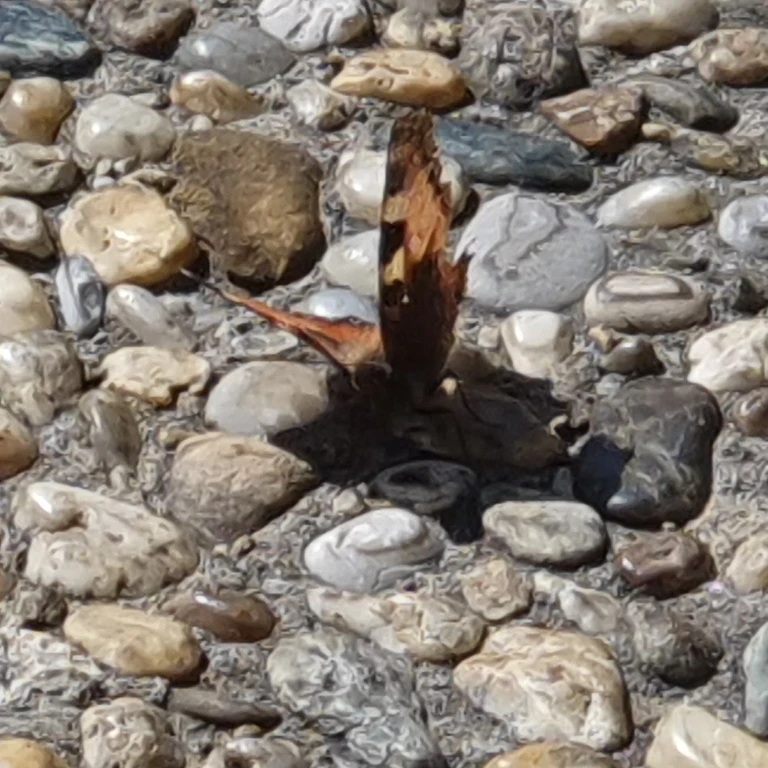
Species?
Aglais urticae
